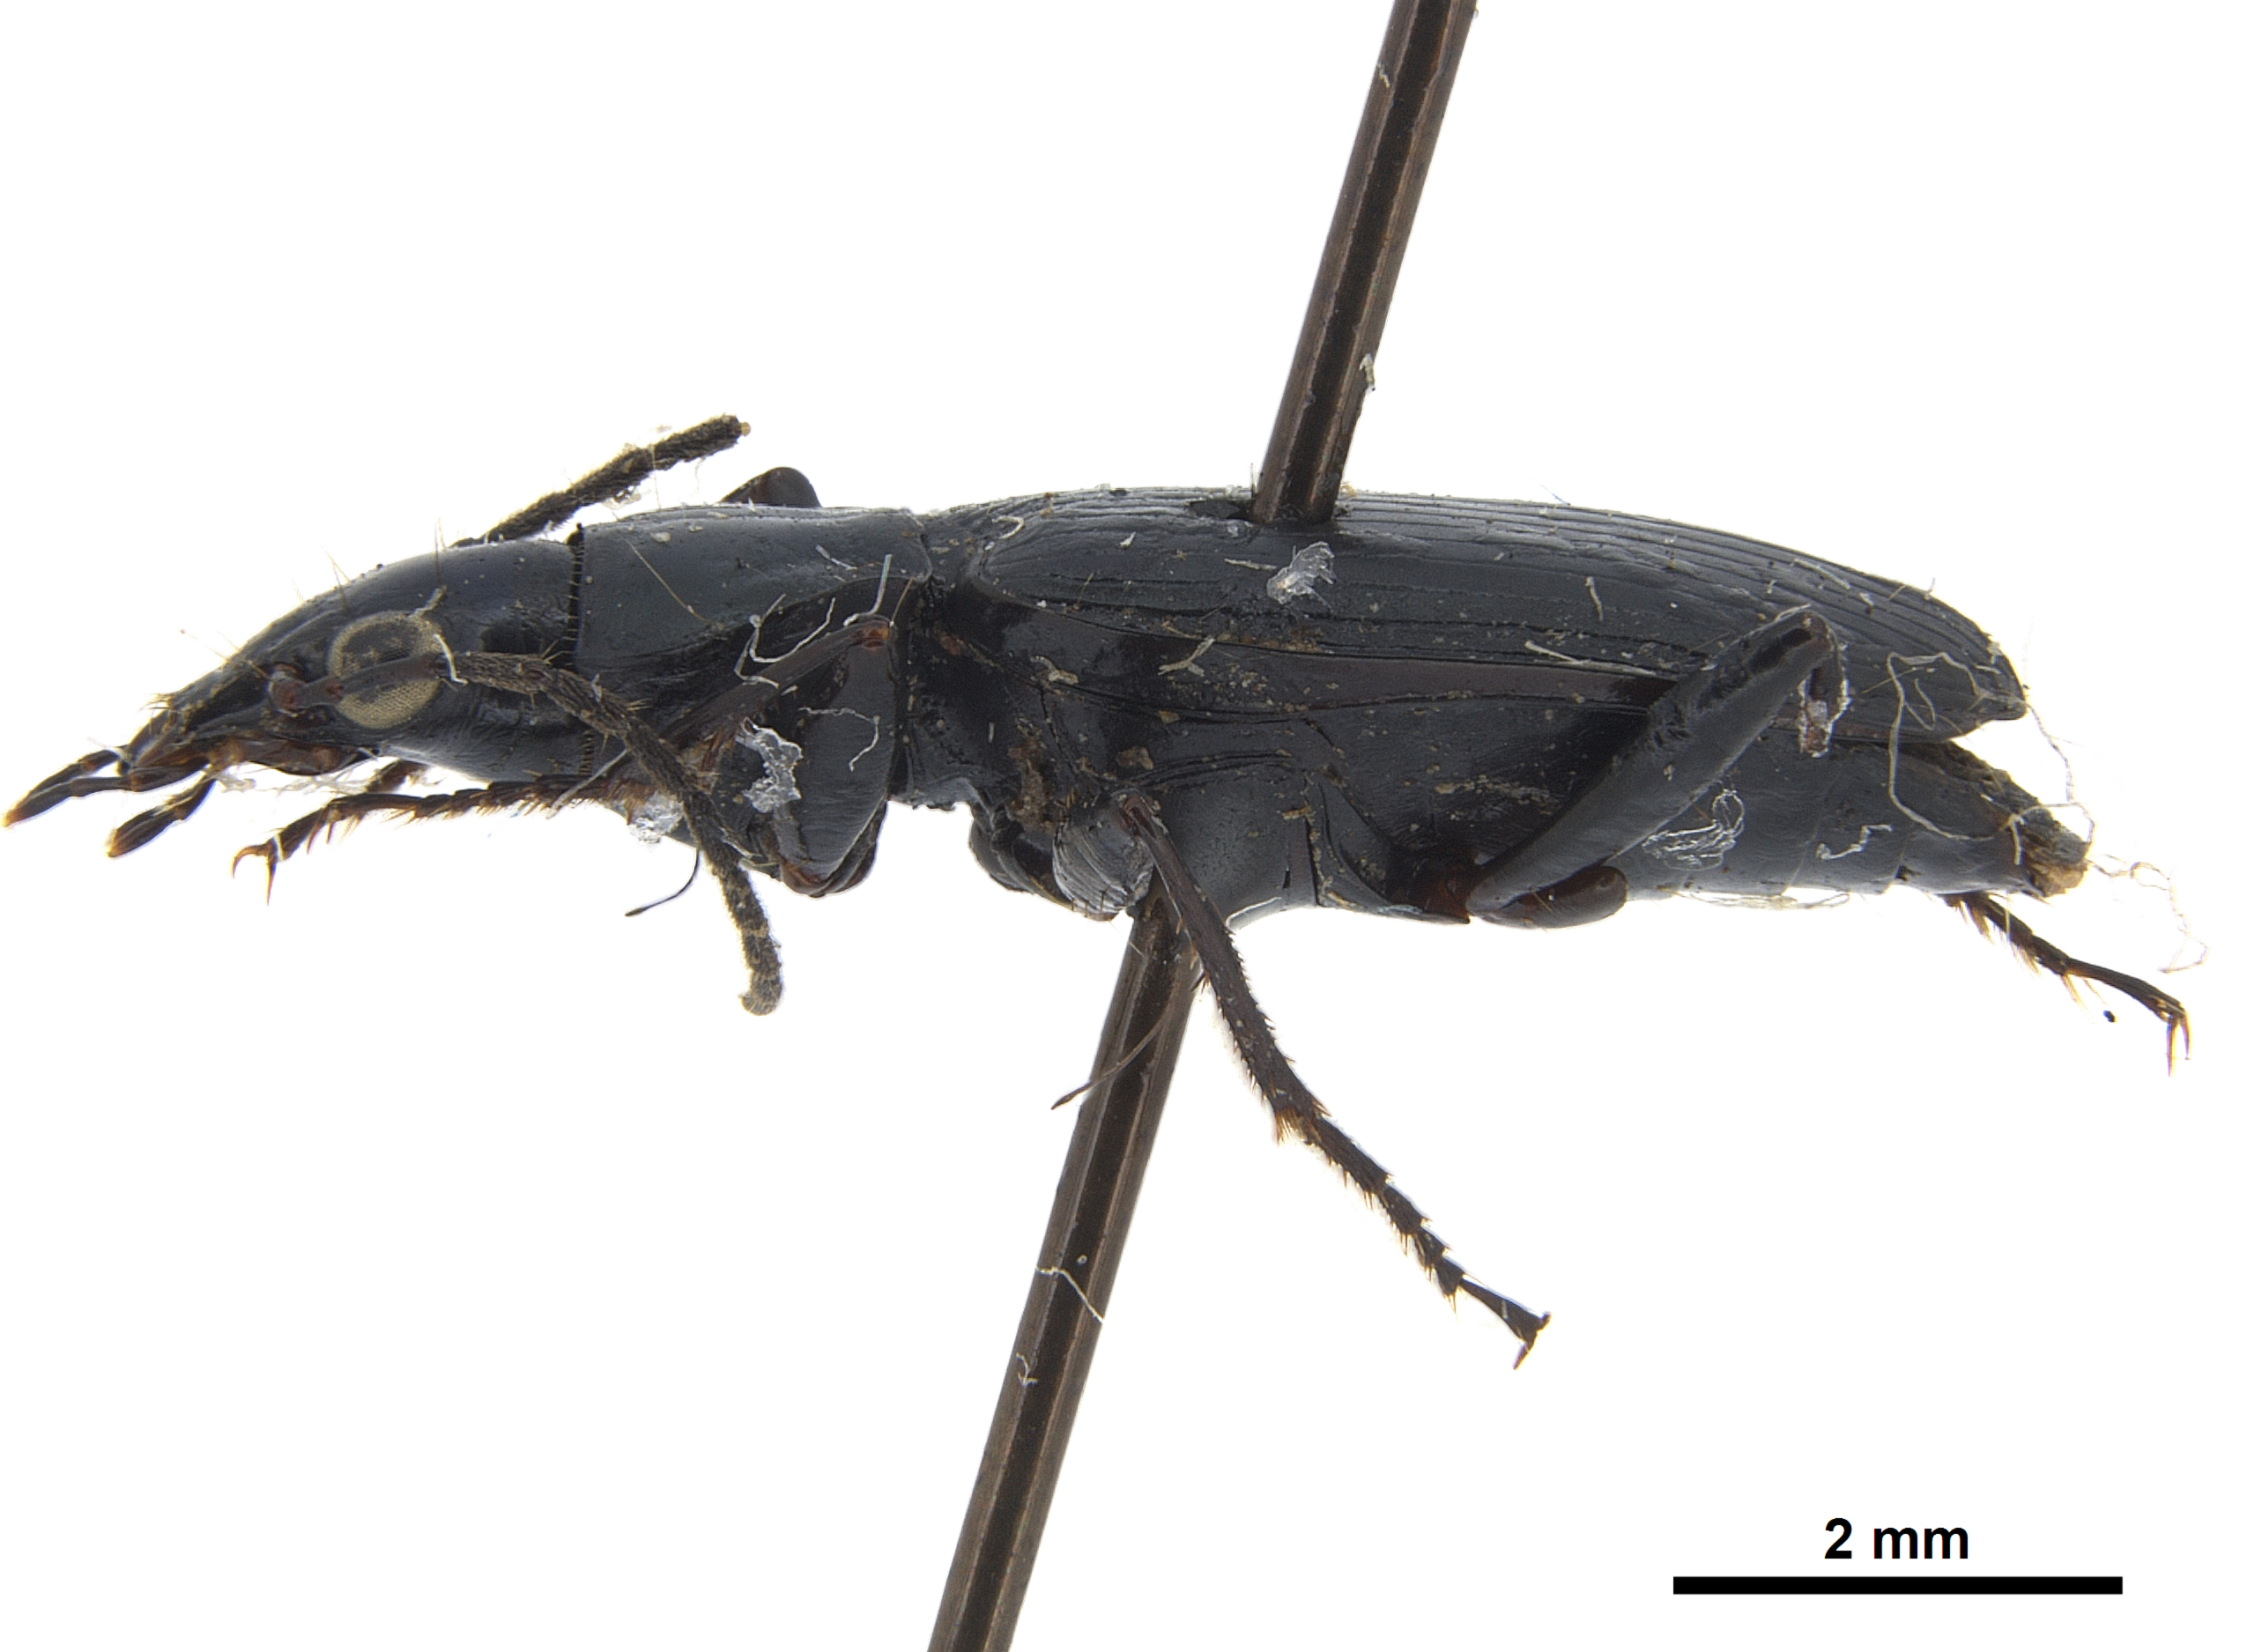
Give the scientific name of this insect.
Anchomenus funebris (also Pseudanchus funebris)
